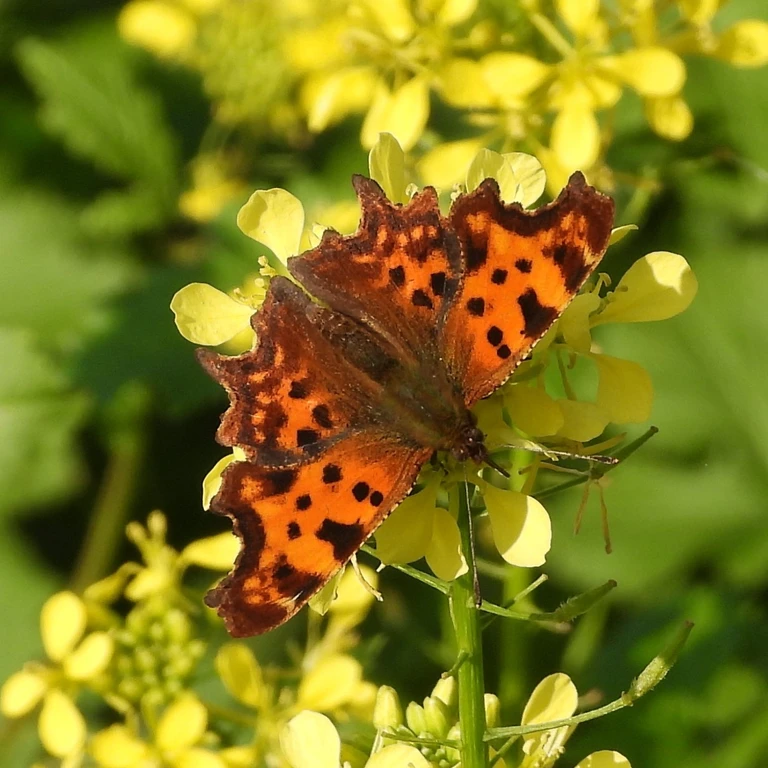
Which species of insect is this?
Polygonia c-album
